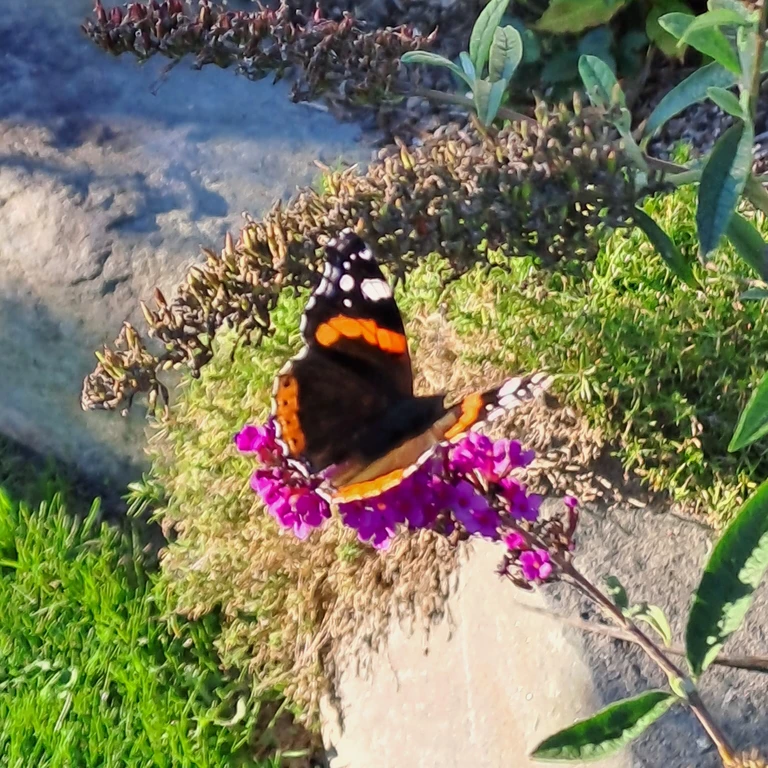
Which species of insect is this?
Vanessa atalanta
